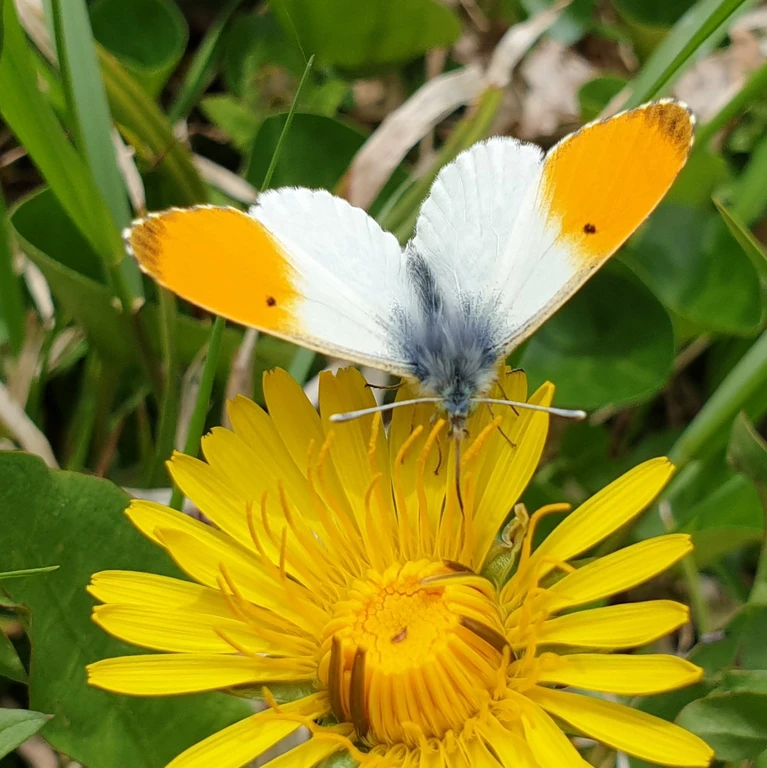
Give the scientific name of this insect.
Anthocharis cardamines
